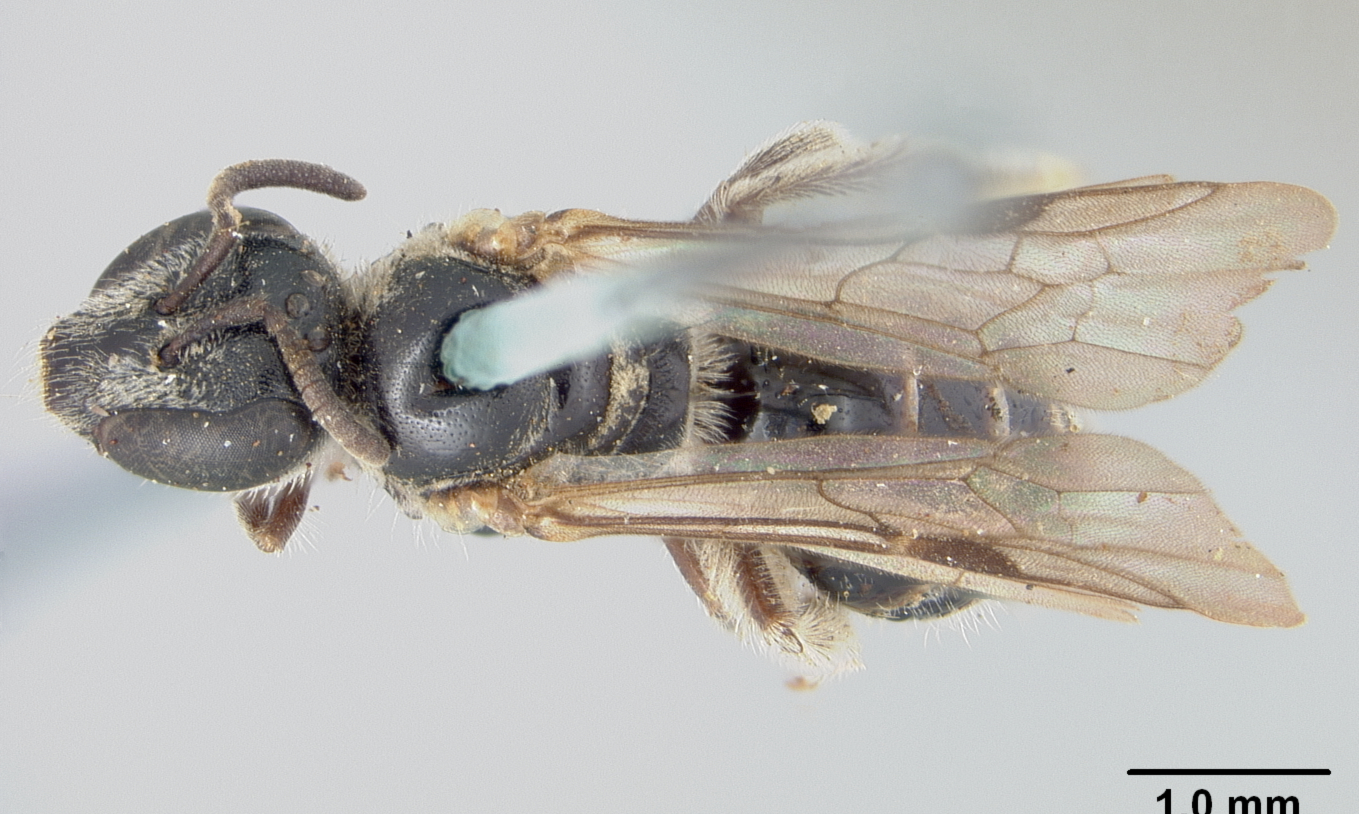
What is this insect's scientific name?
Halictus lionotulus
